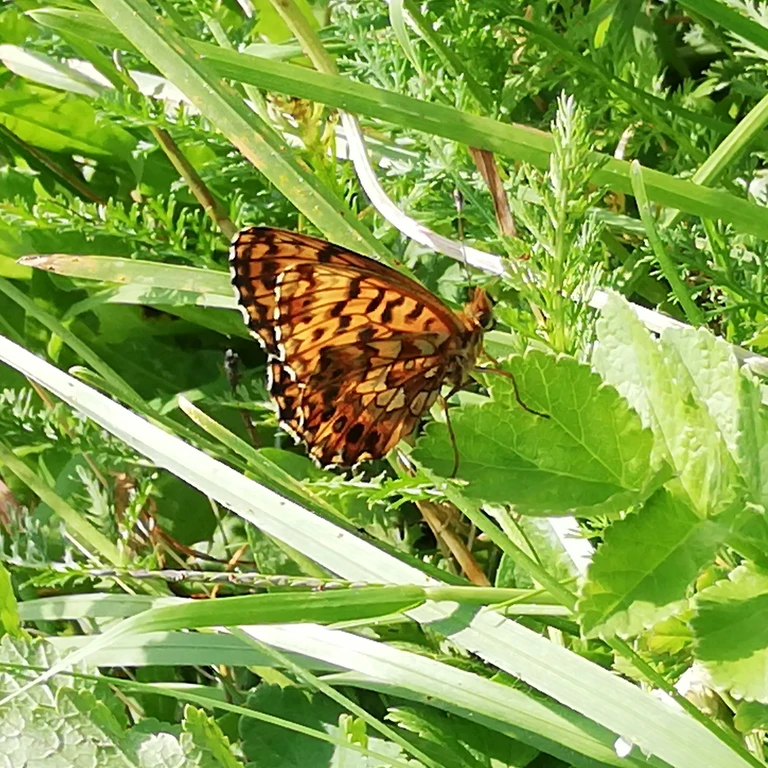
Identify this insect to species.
Boloria dia
